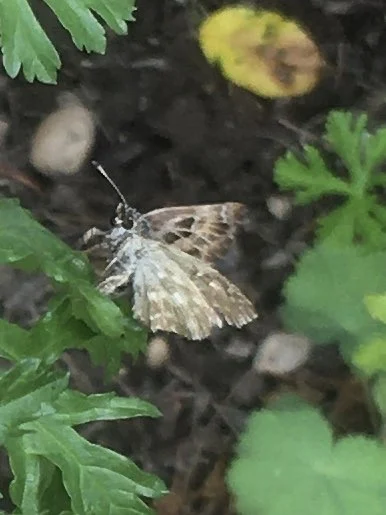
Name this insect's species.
Carcharodus alceae
